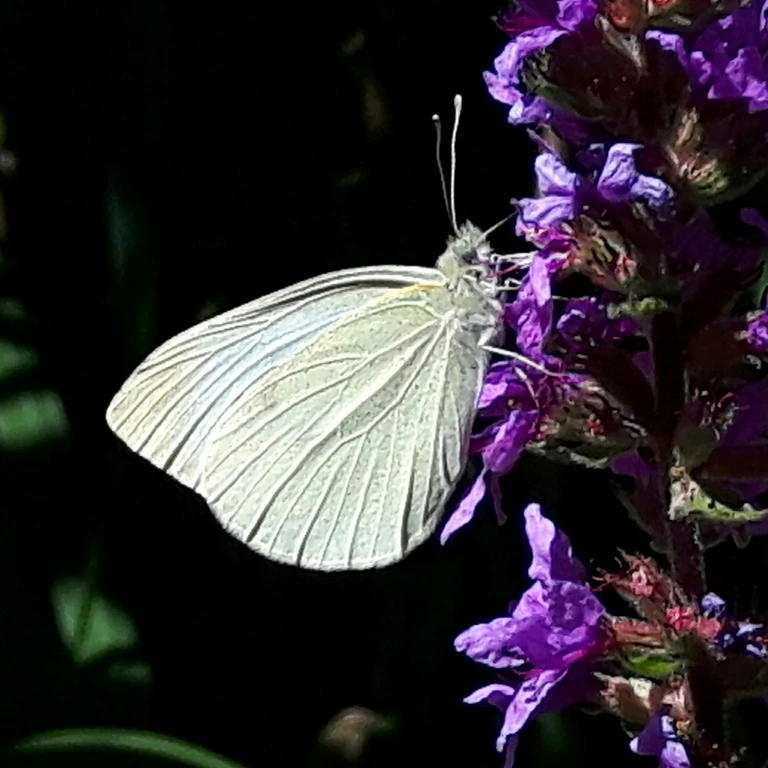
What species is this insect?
Pieris rapae
